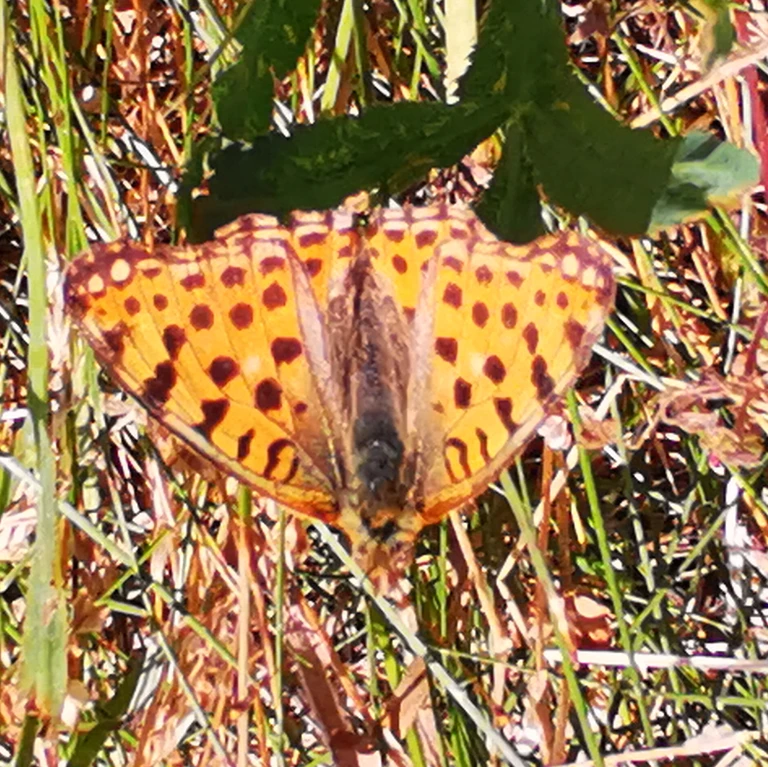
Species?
Issoria lathonia
